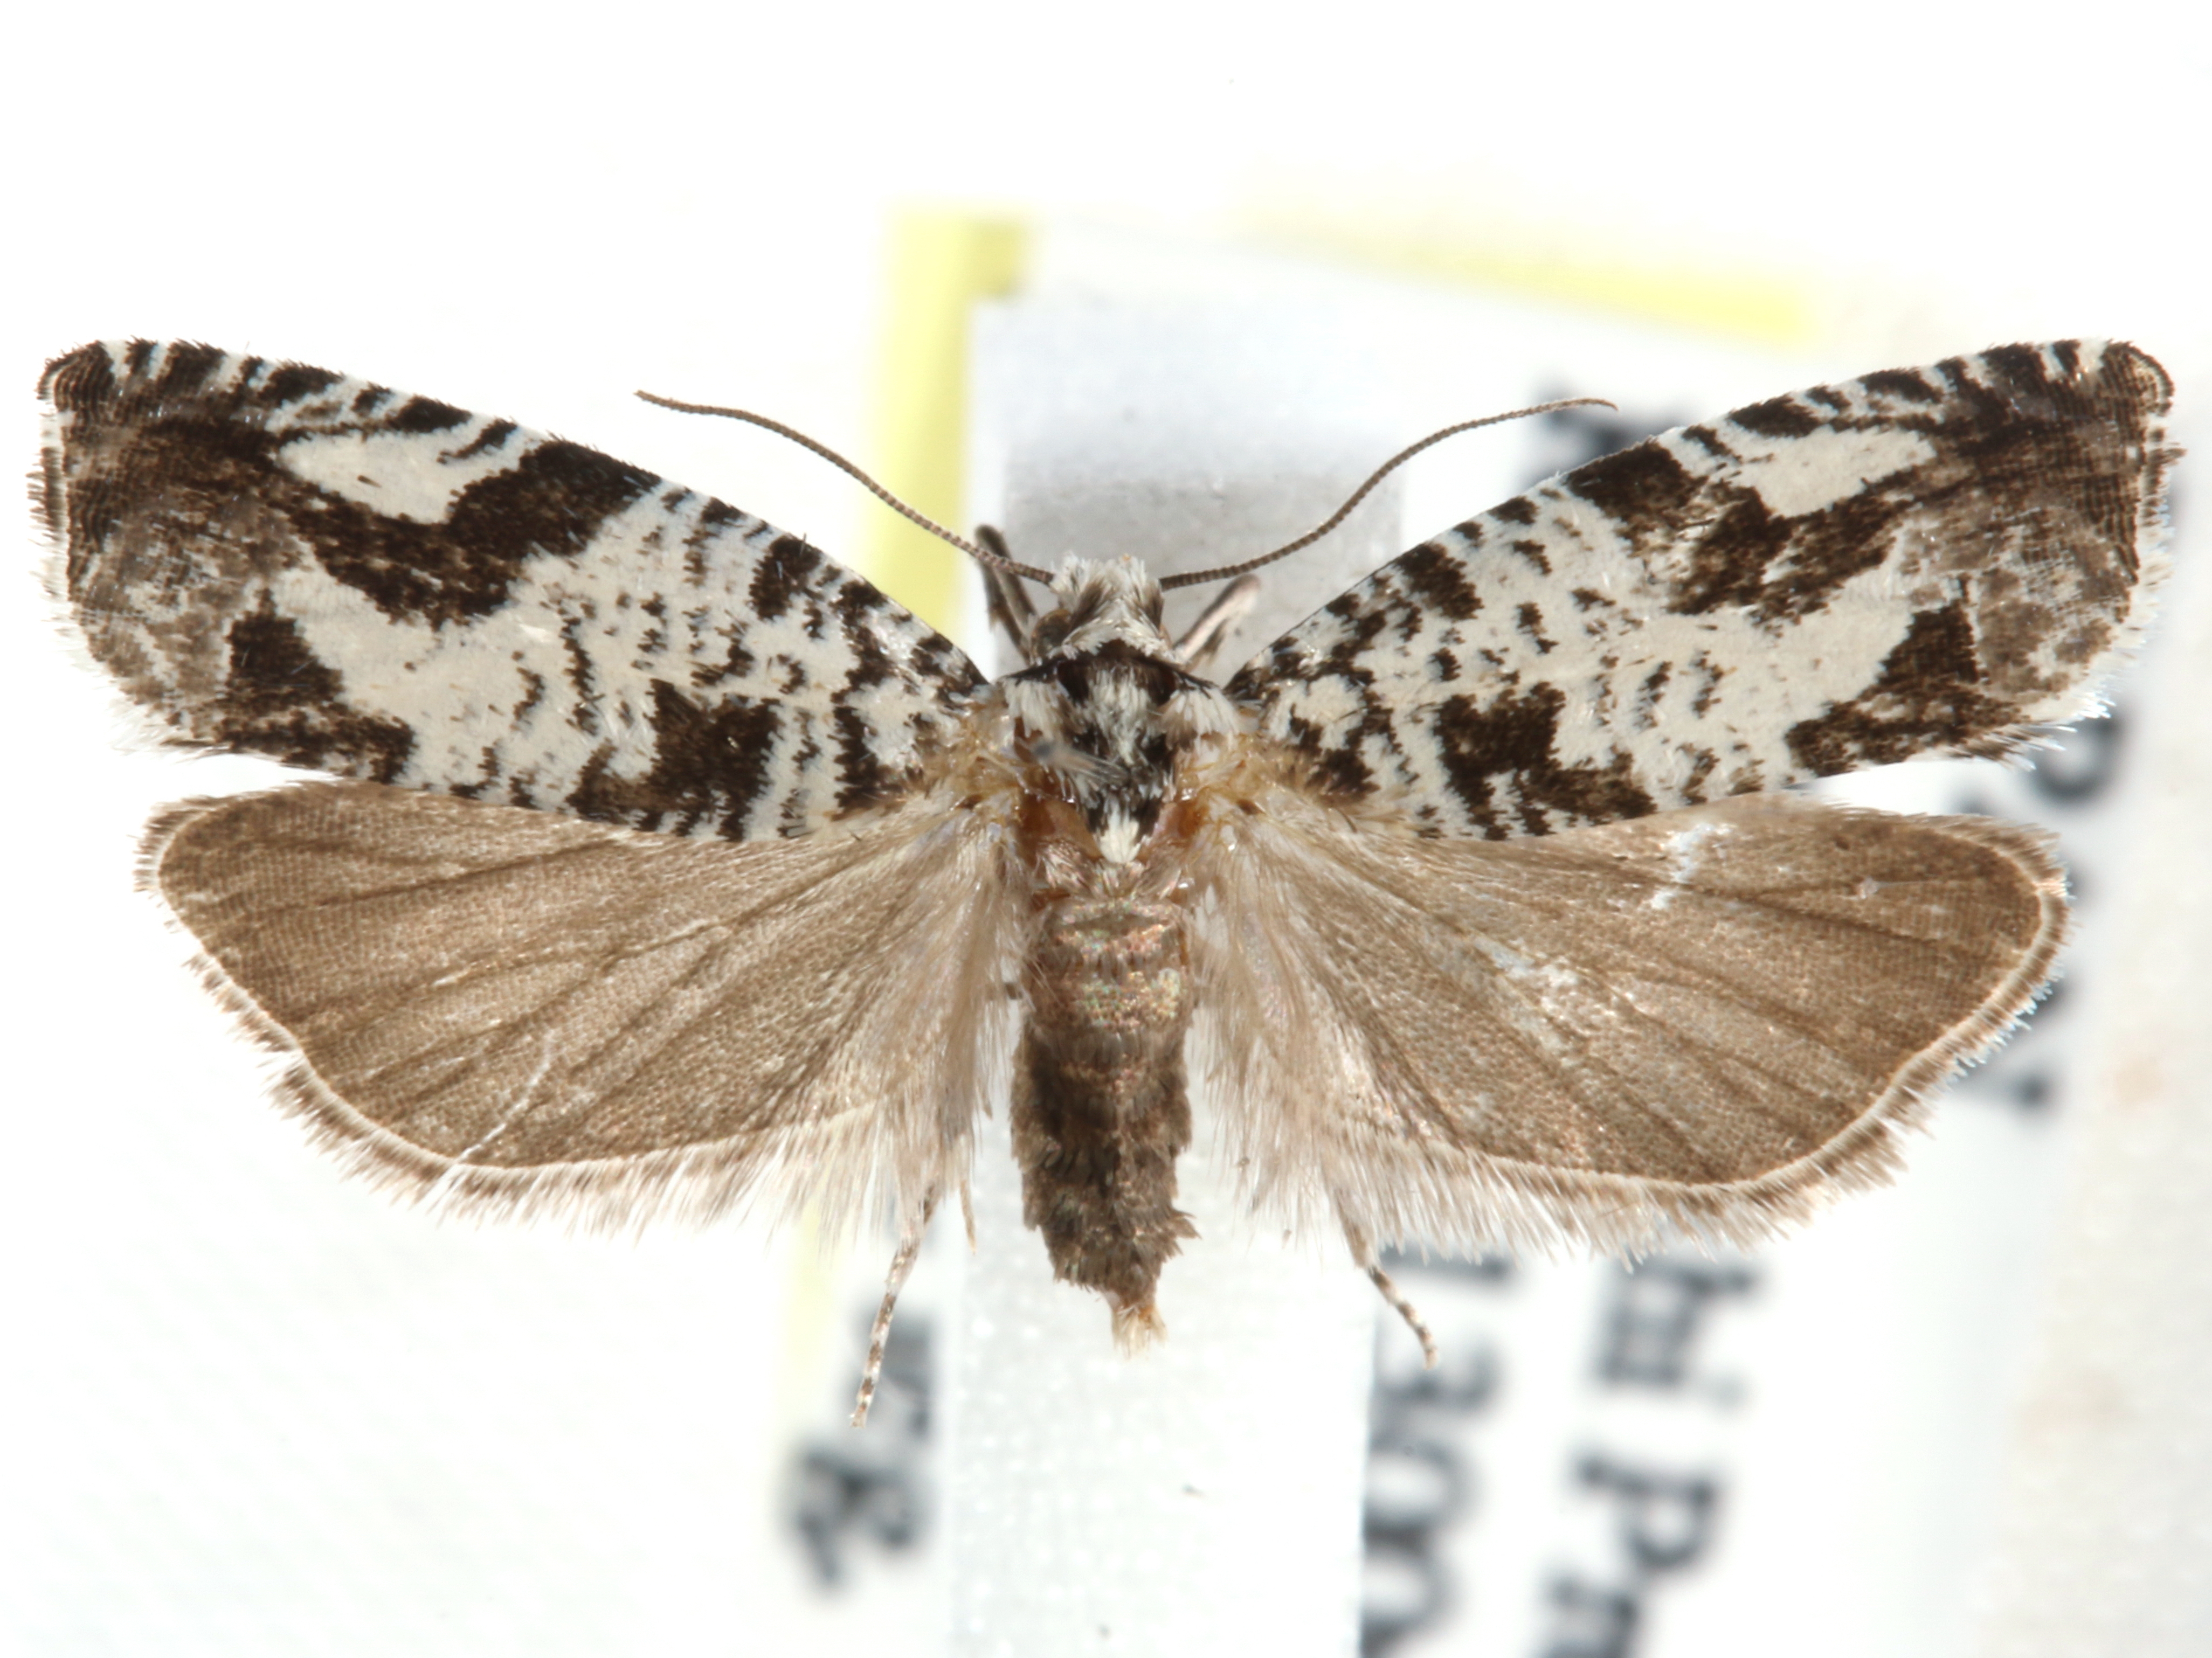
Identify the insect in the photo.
Epinotia equisitana
